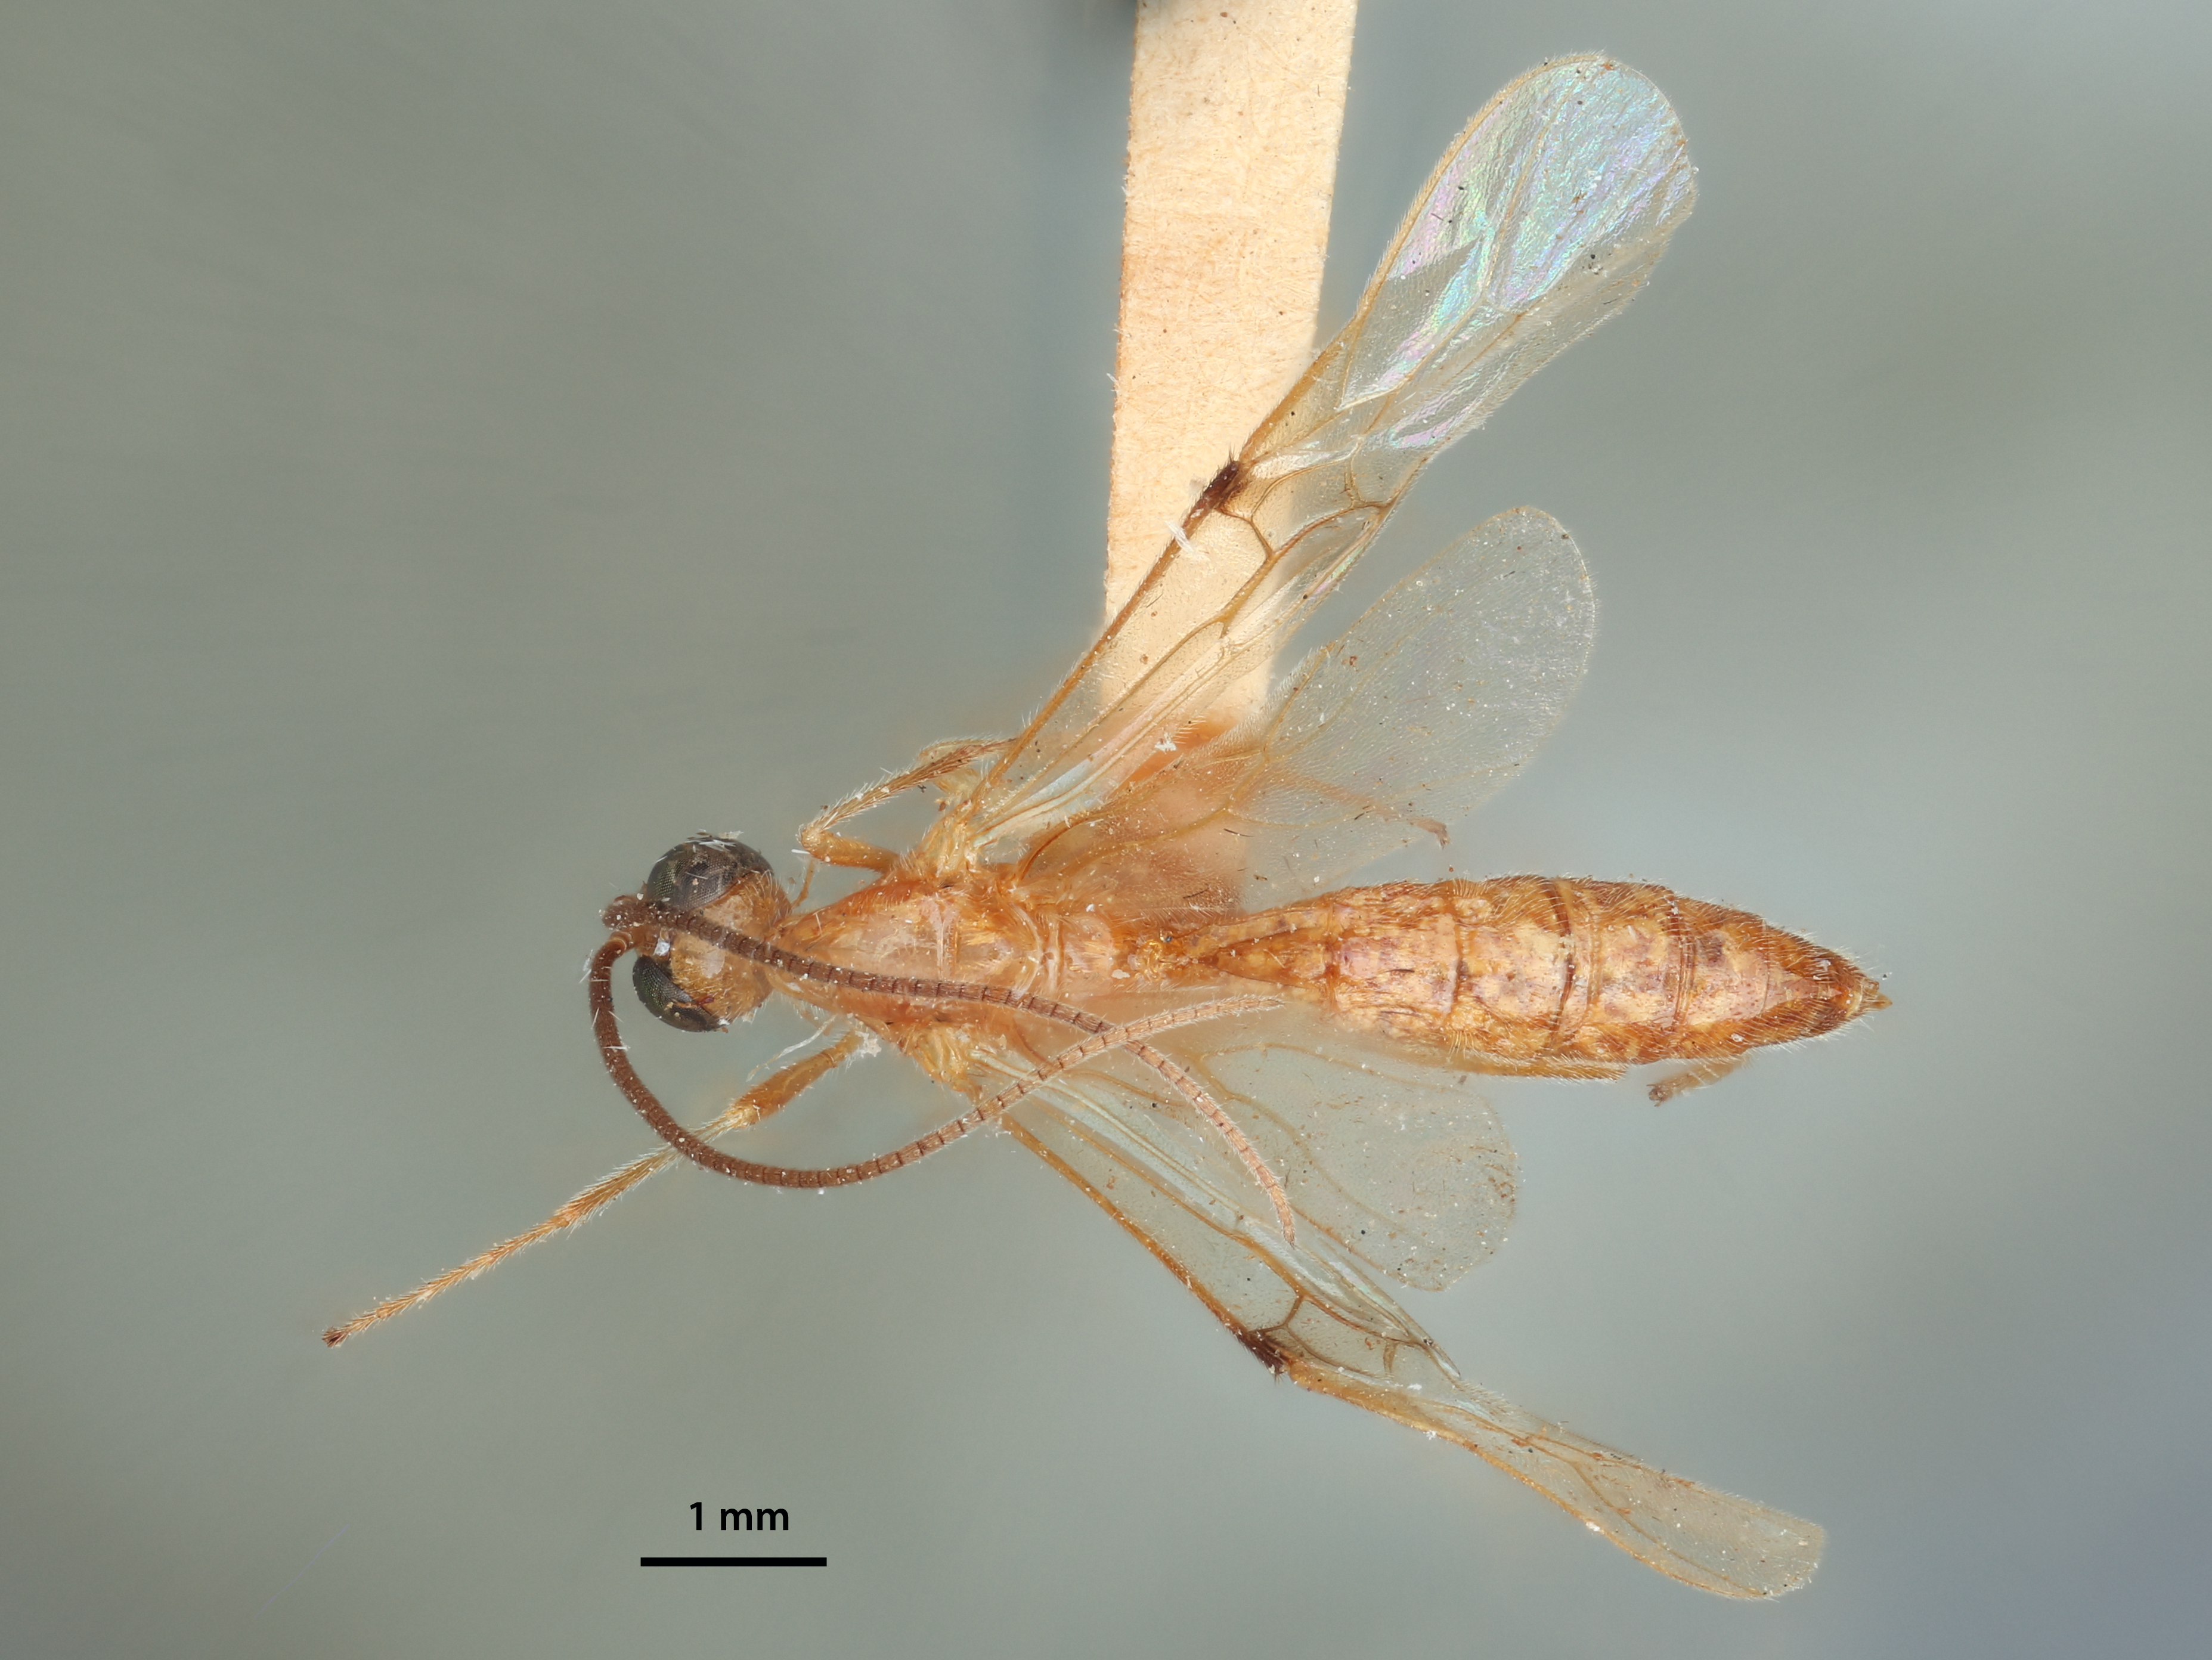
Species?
Aphrastobracon philippinensis
